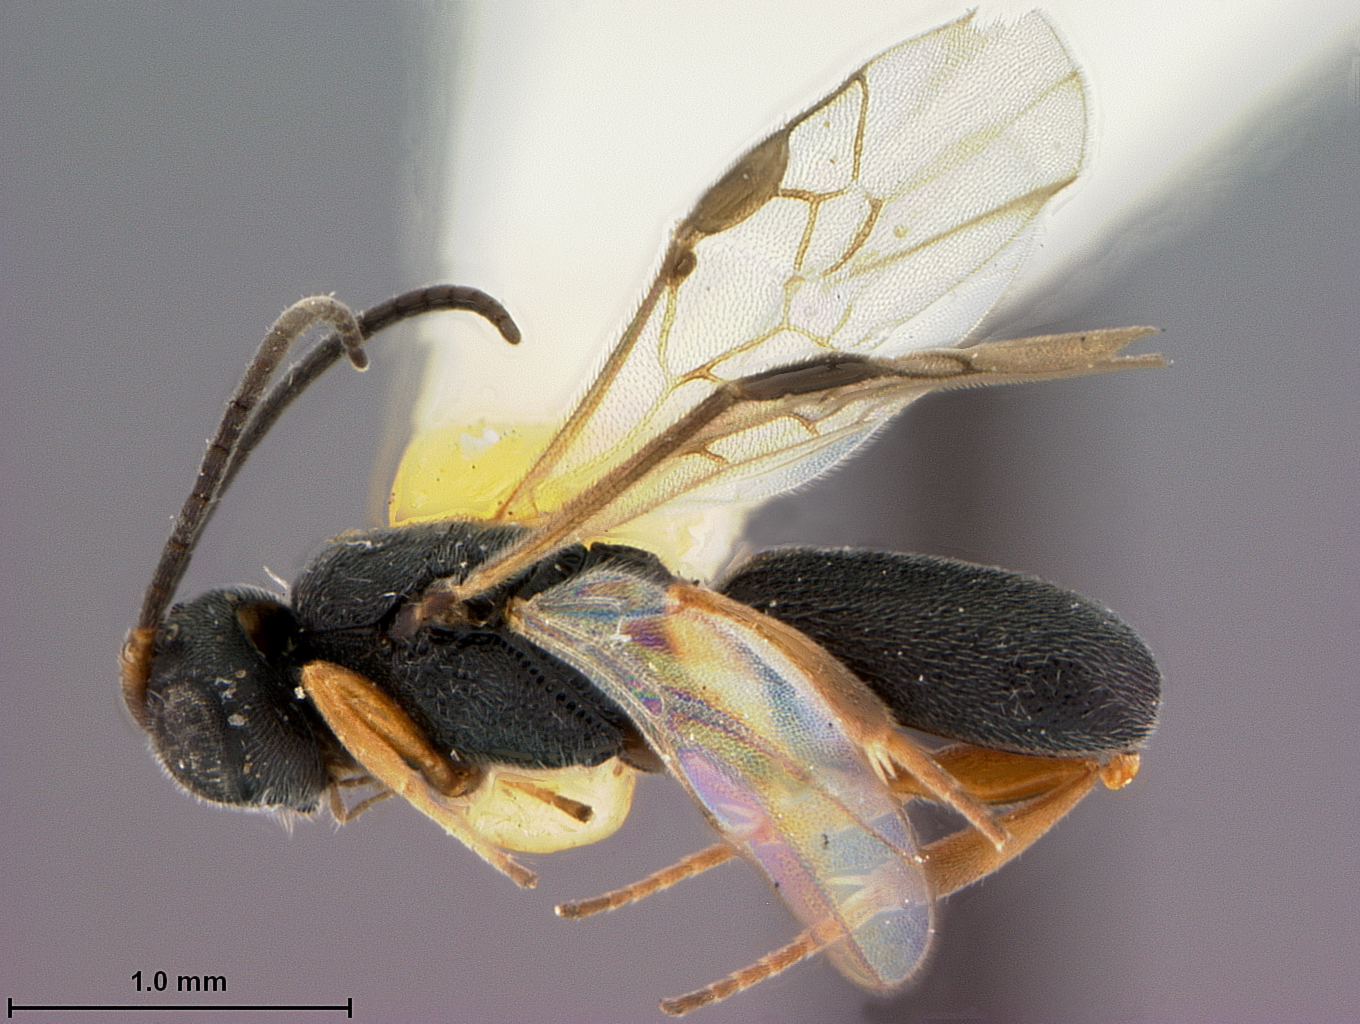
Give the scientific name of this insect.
Chelonus rubiginis
